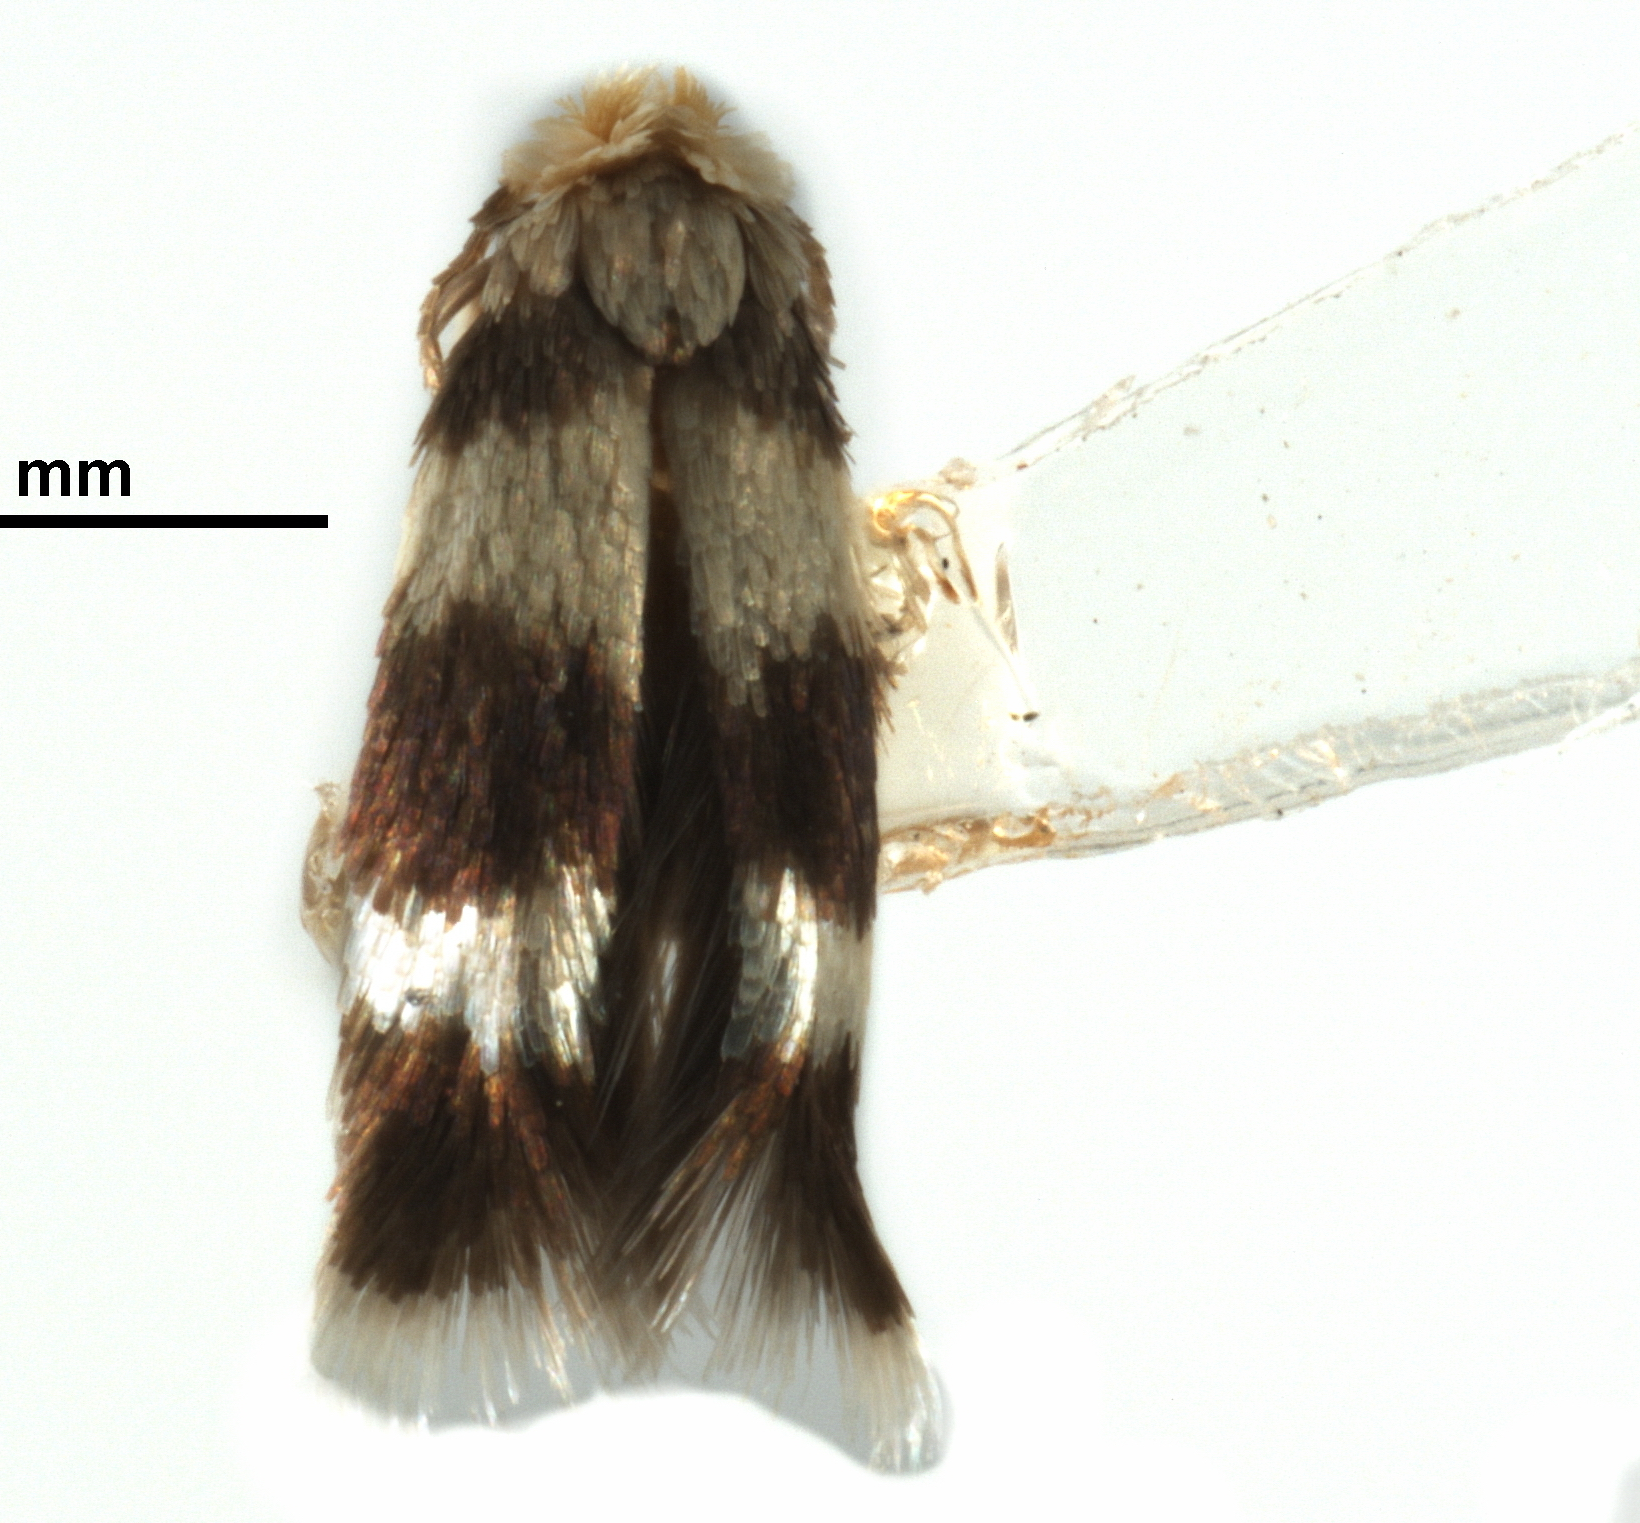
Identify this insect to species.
Stigmella gossypii
